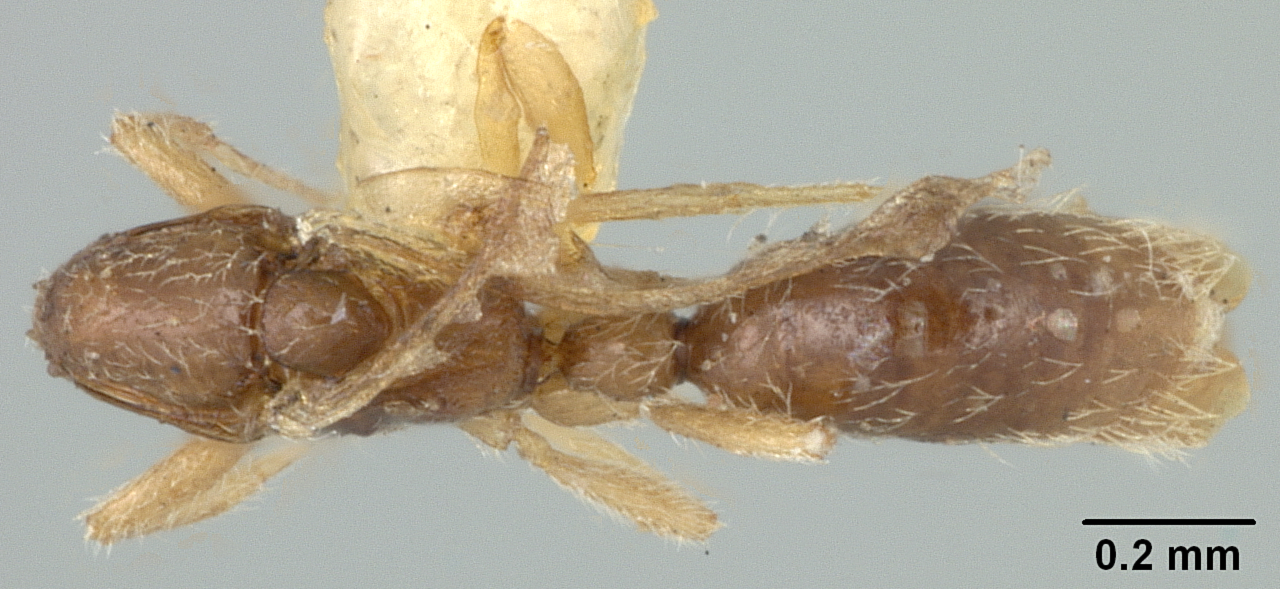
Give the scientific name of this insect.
Probolomyrmex palauensis
